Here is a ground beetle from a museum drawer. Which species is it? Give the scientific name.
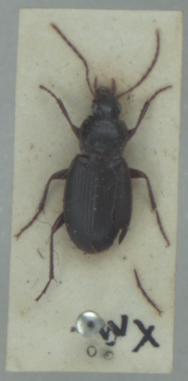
Calathus rotundicollis
